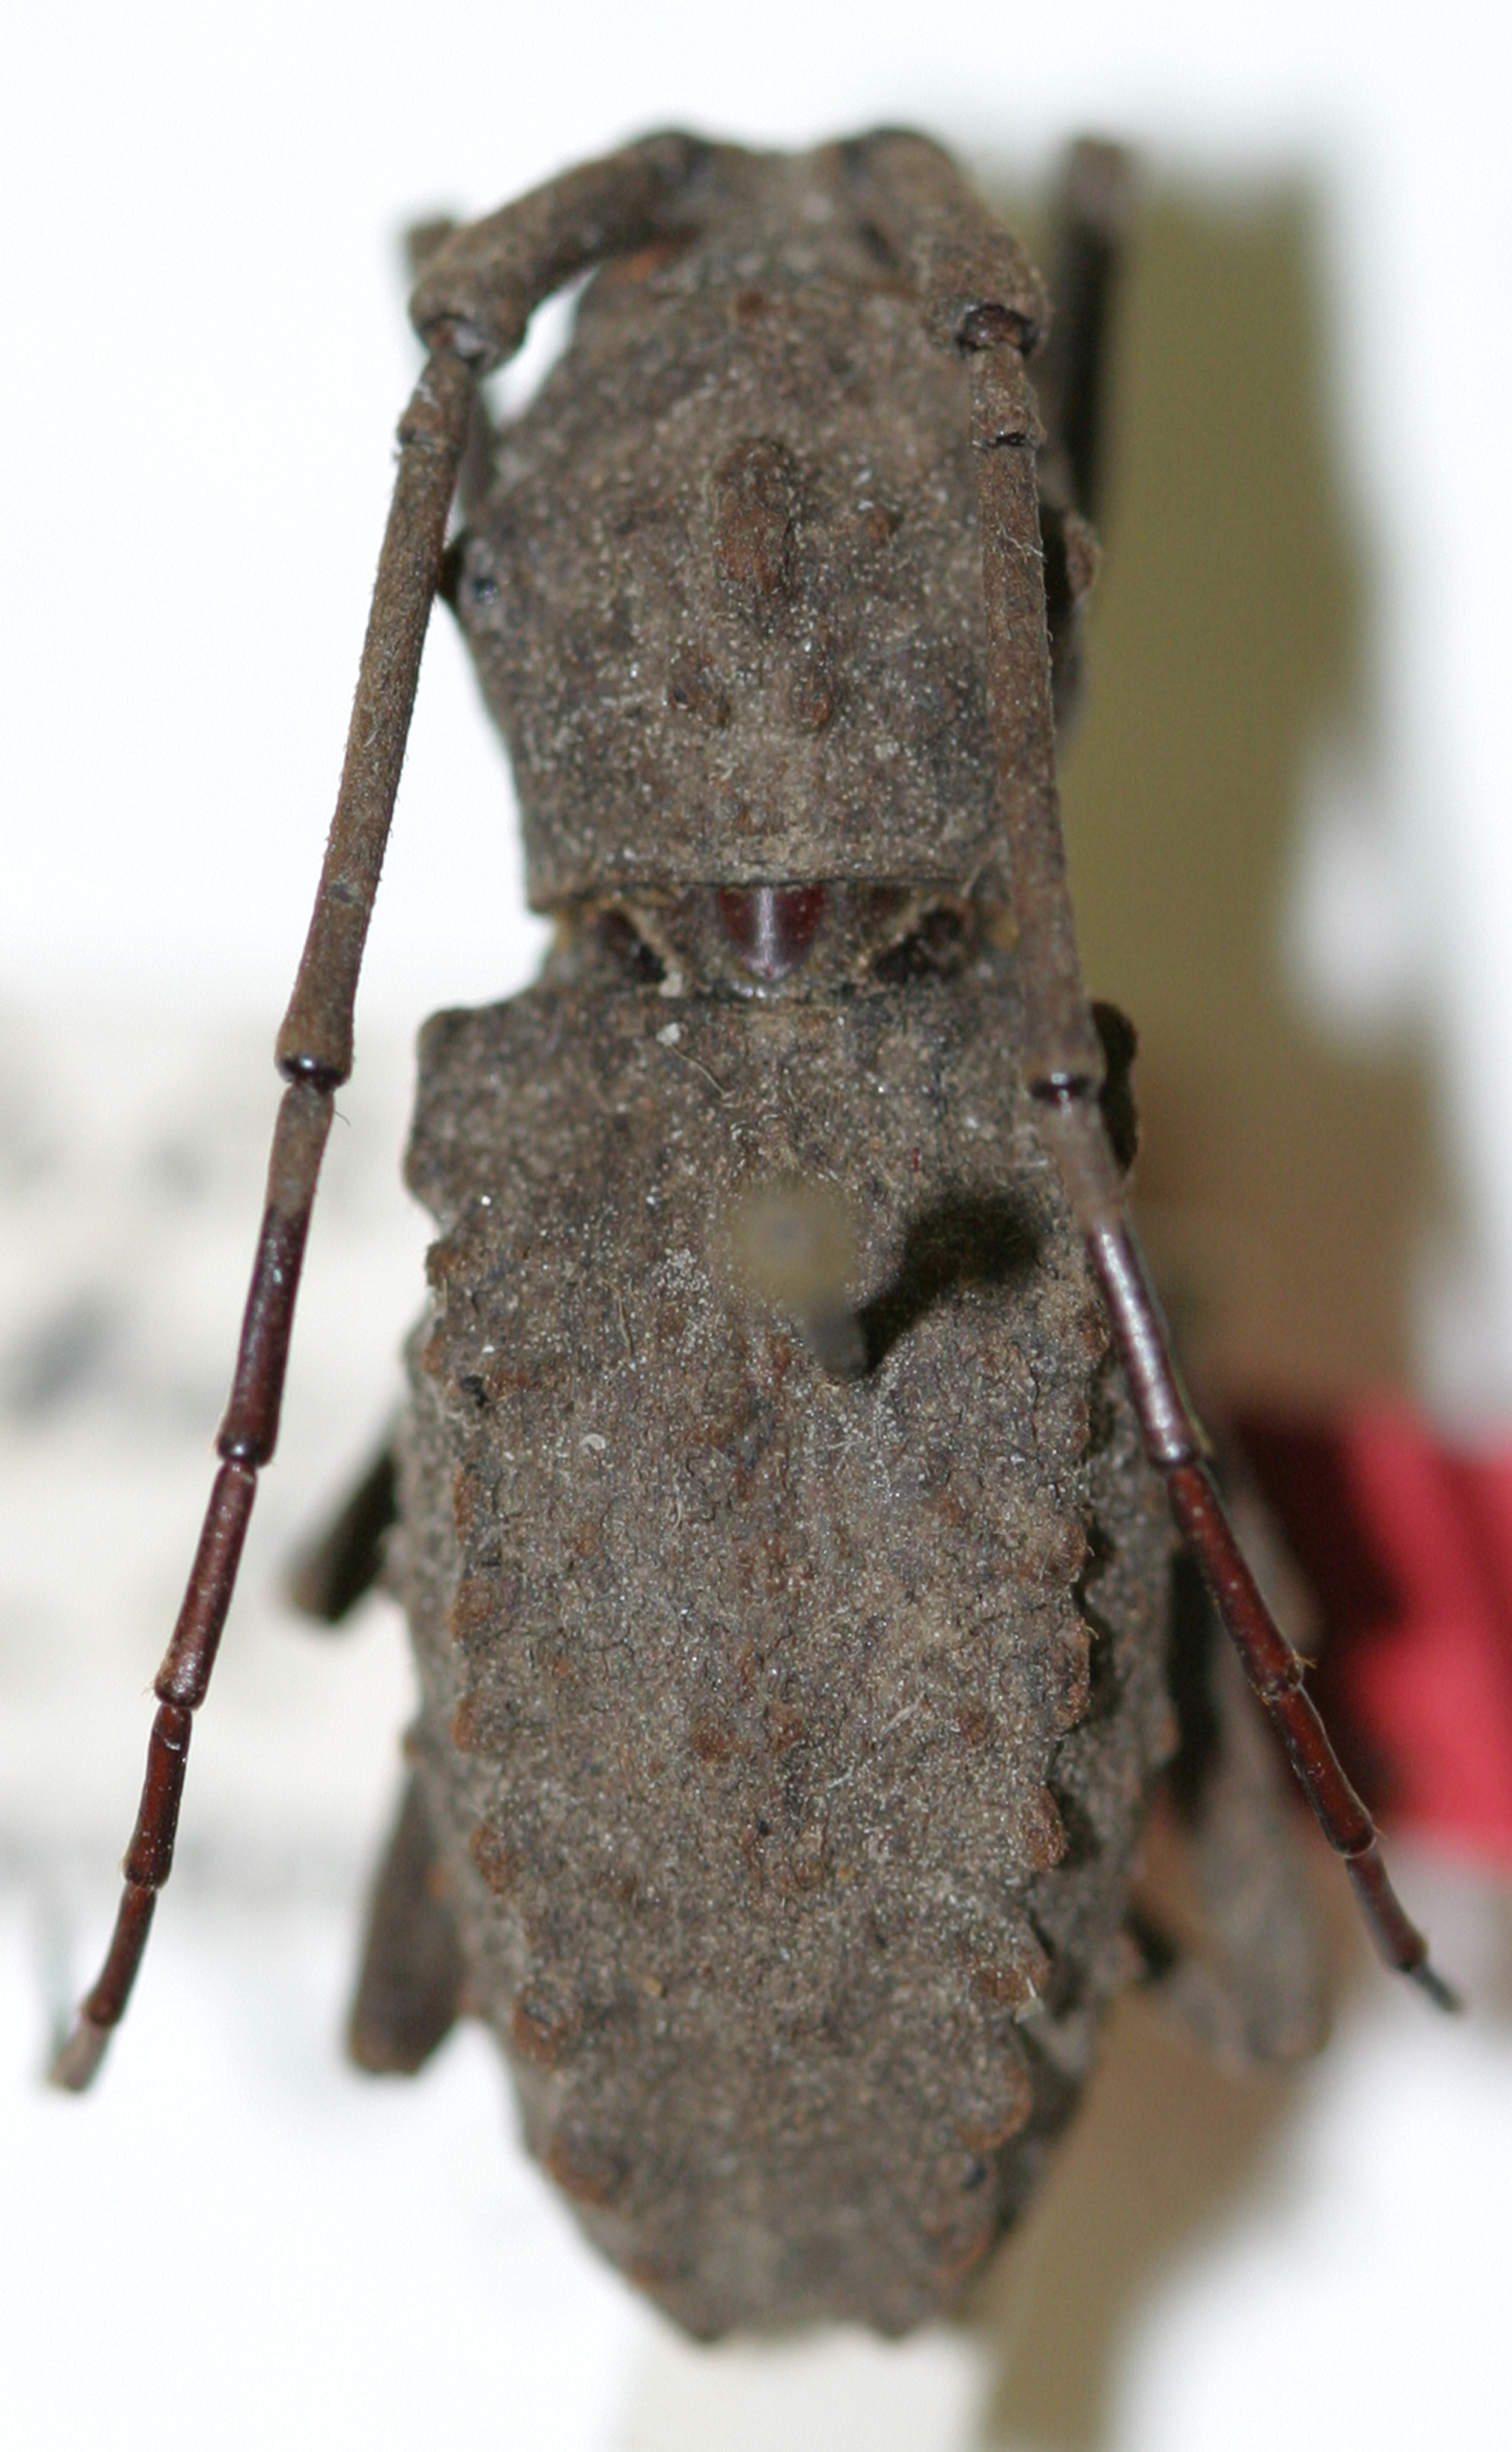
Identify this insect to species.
Protilema tuberculifera
